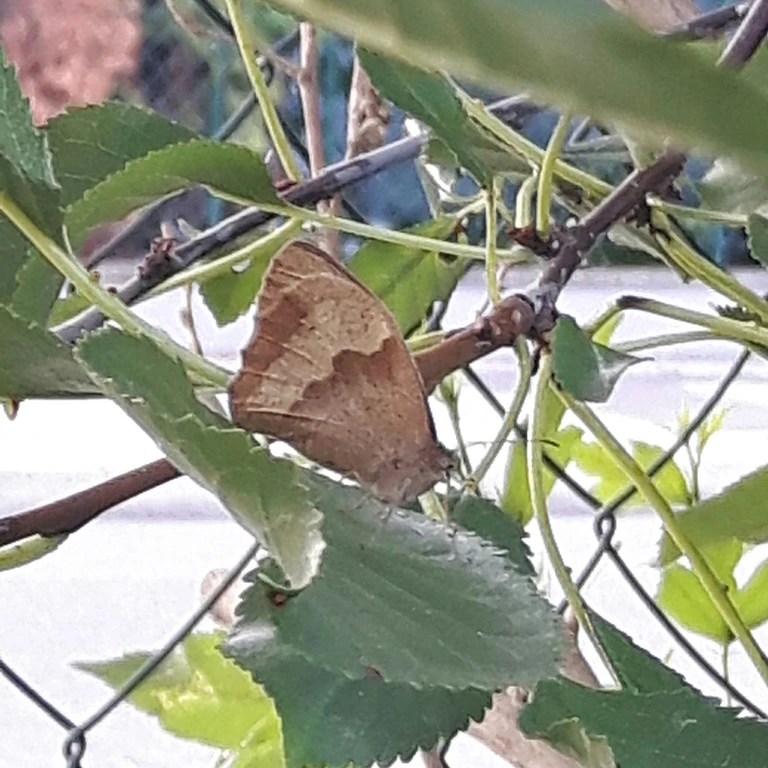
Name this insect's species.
Maniola jurtina
